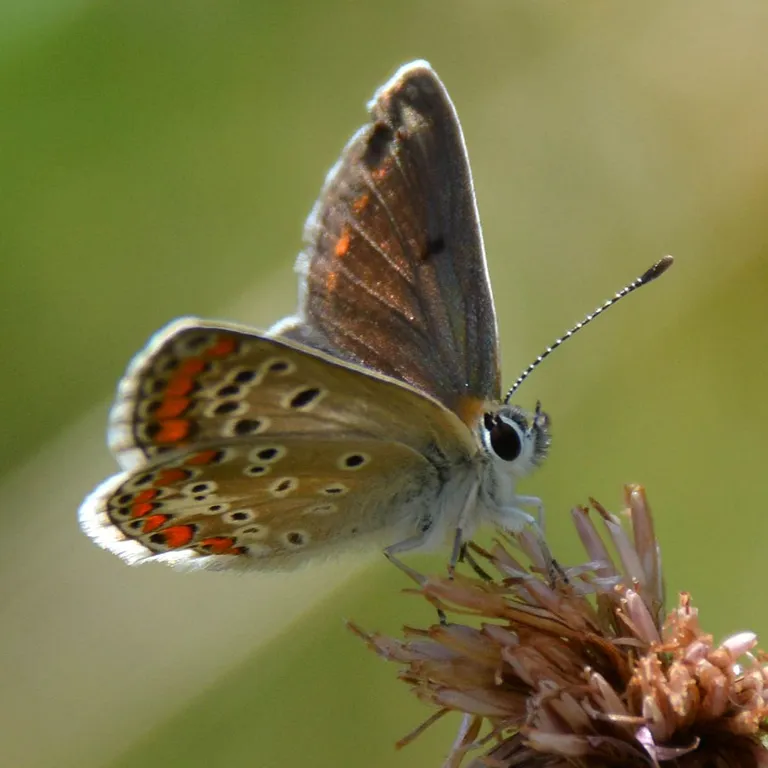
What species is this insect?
Aricia agestis/artaxerxes
